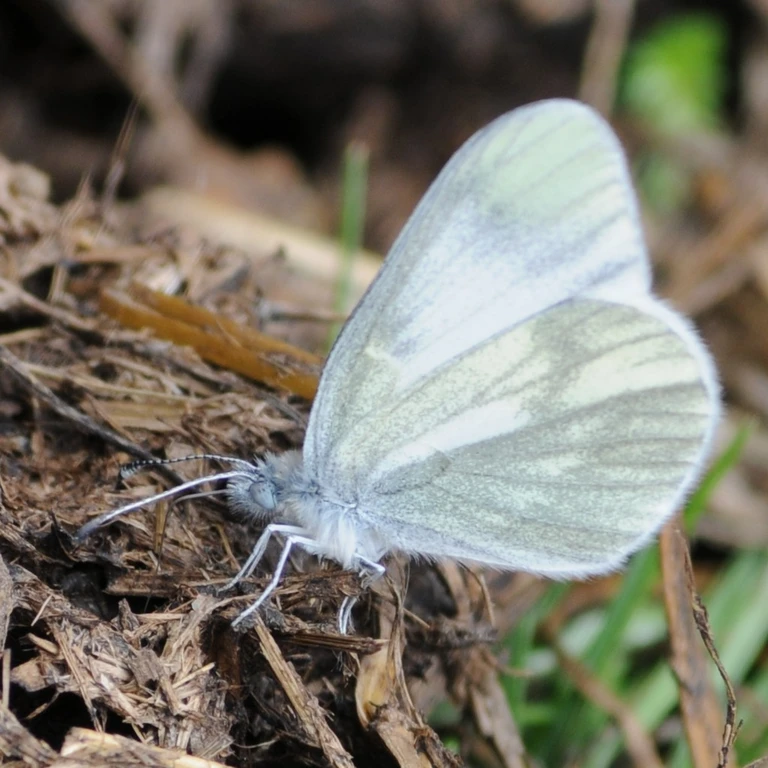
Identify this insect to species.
Leptidea sinapis/juvernica
